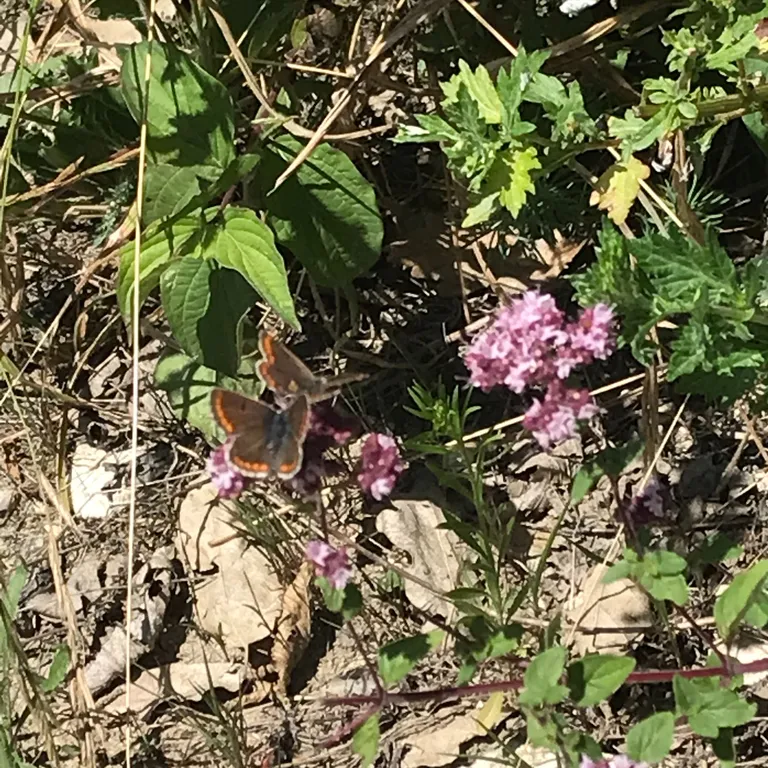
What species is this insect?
Aricia agestis/artaxerxes
